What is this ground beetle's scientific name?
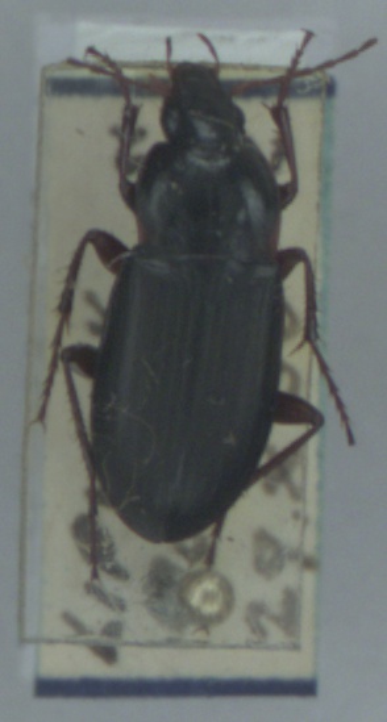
Calathus erratus
